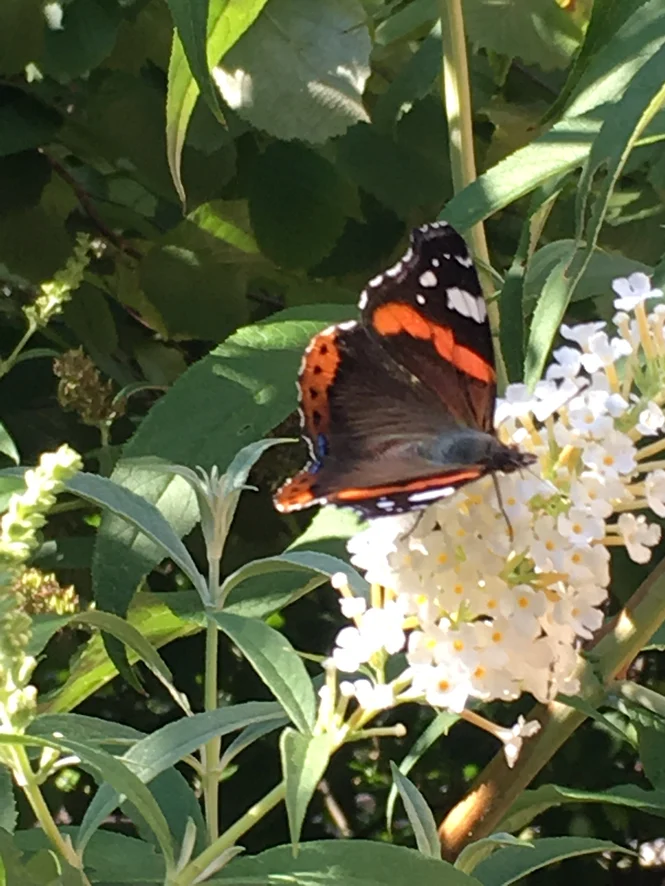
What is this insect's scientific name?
Vanessa atalanta
